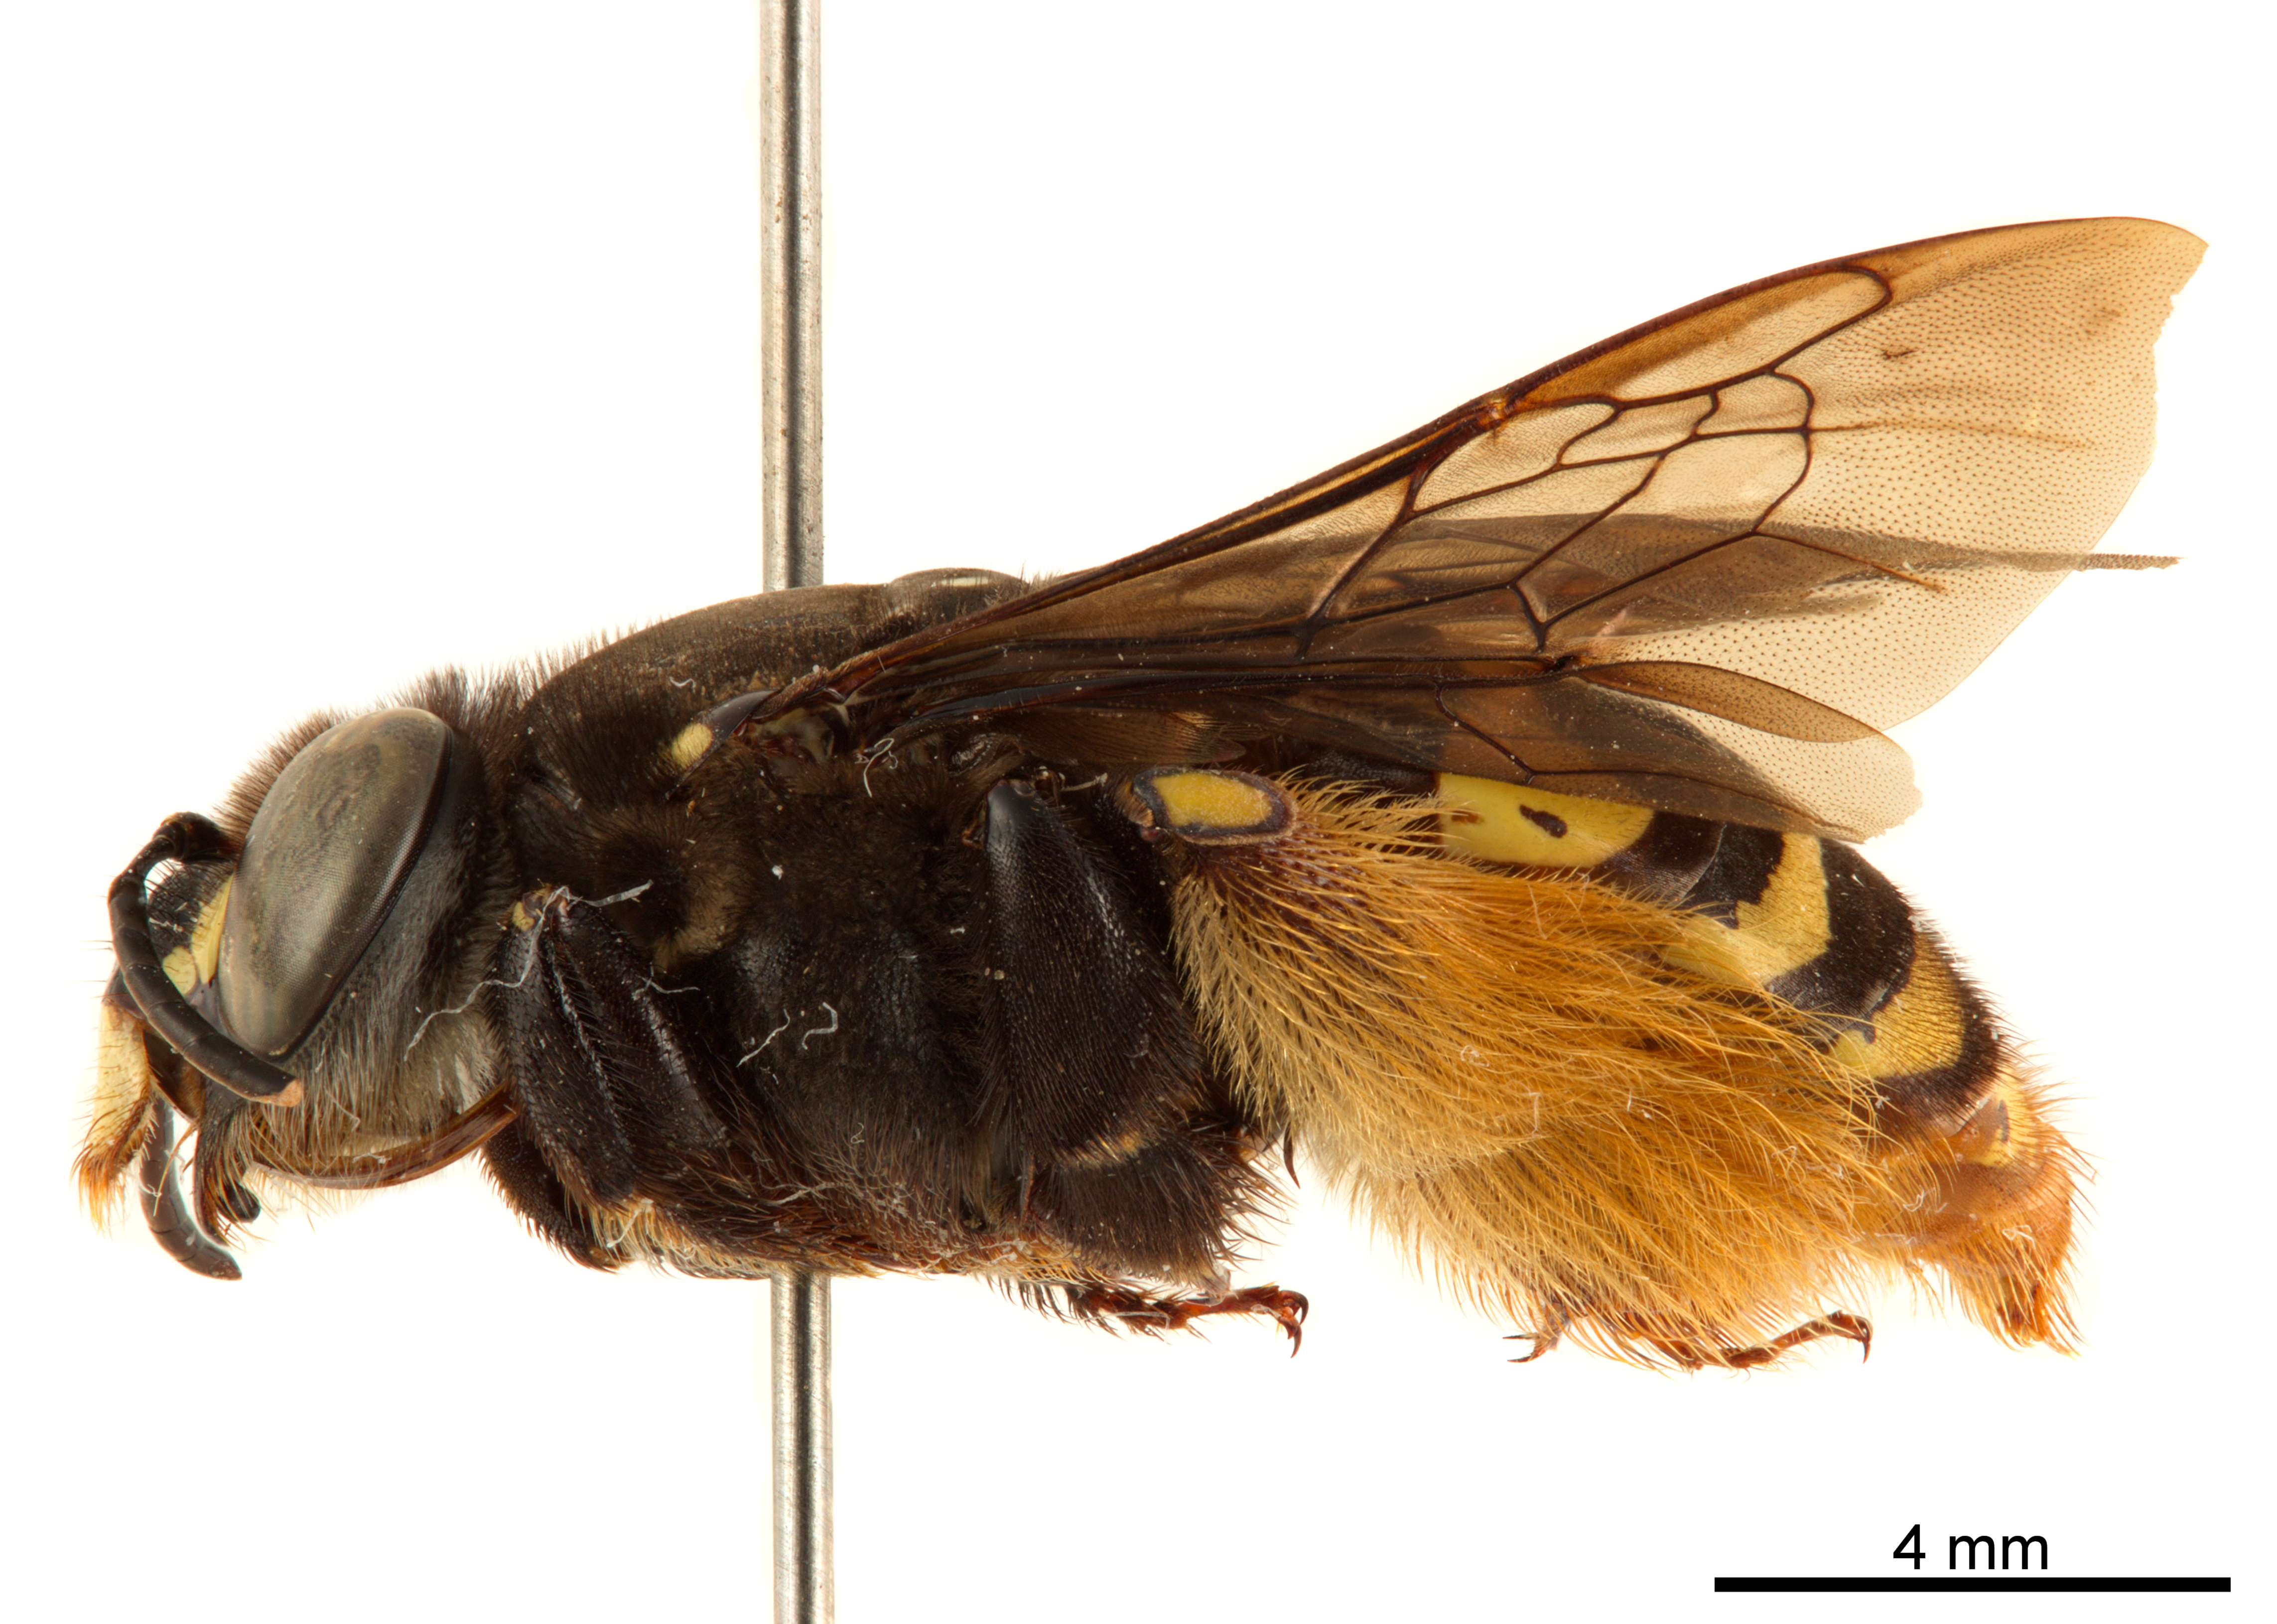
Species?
Epicharis maculata
